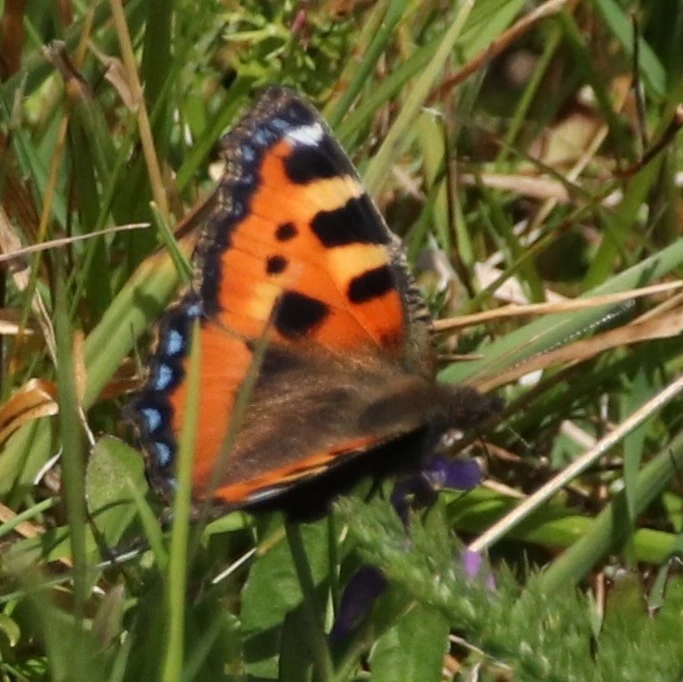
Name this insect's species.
Aglais urticae
